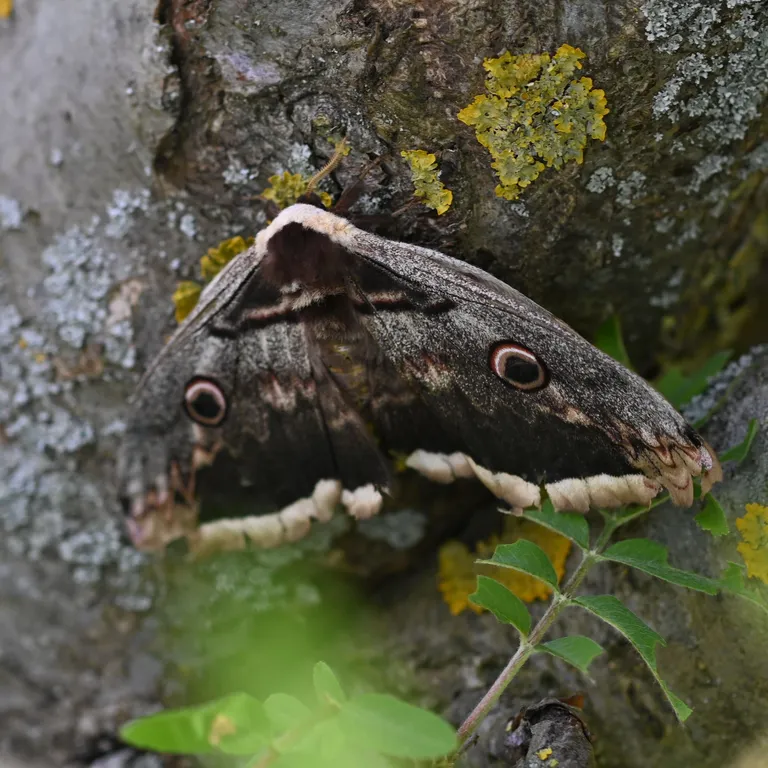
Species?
Saturnia pyri
